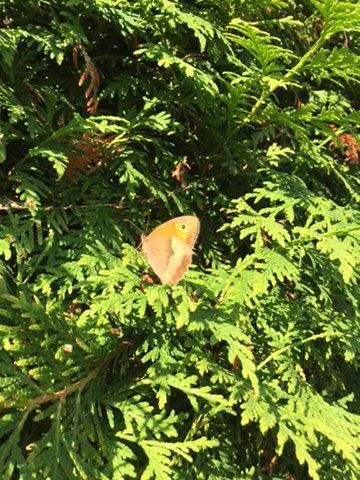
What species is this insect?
Maniola jurtina
